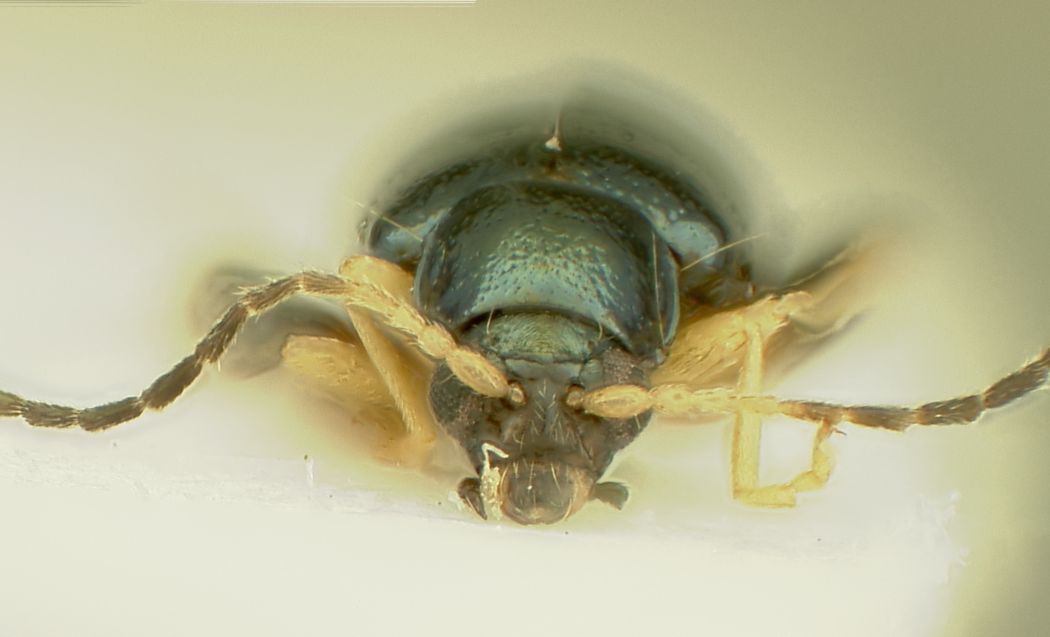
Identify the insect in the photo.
Aphthona mariki
